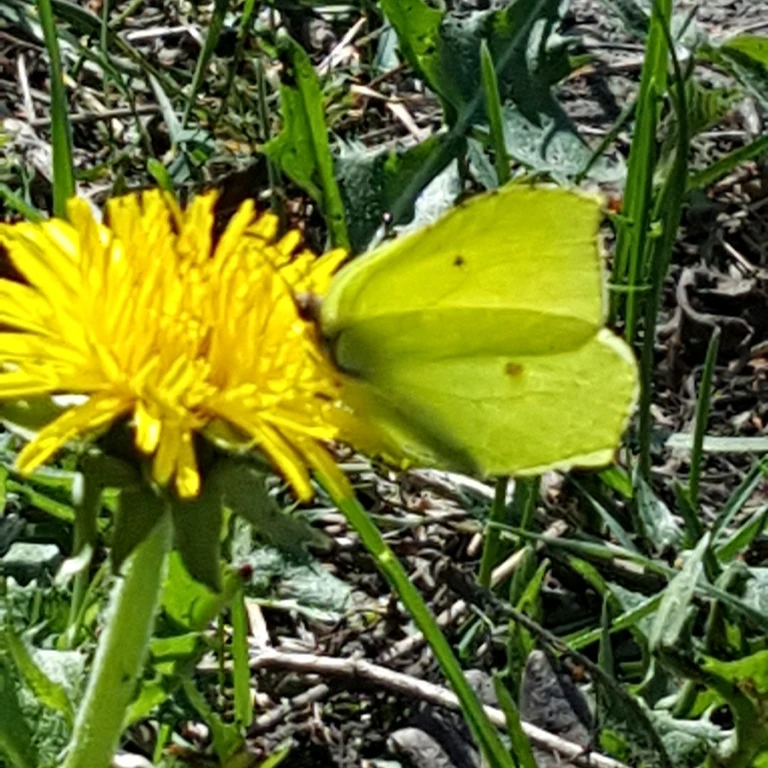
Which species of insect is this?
Gonepteryx rhamni
